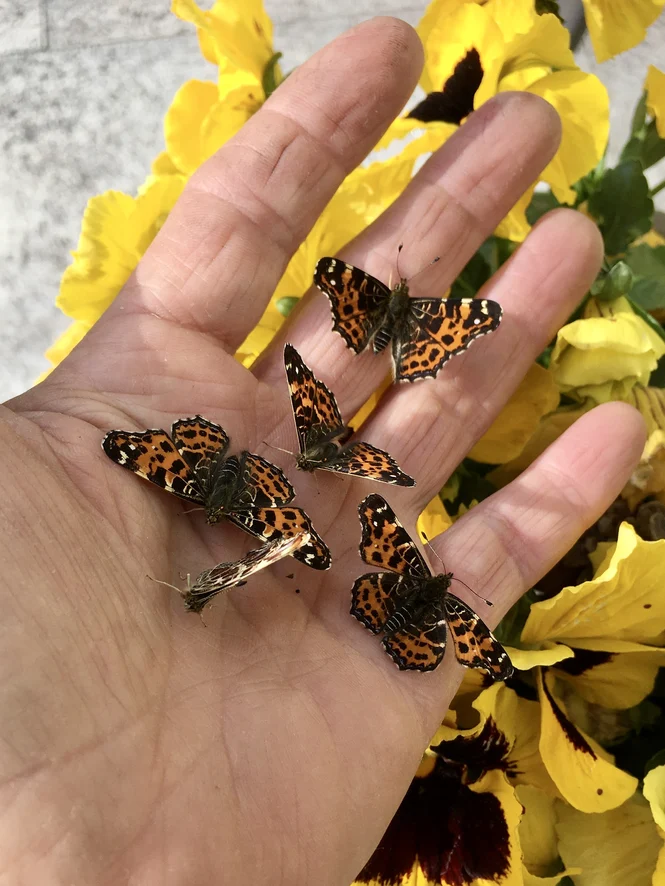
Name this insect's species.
Araschnia levana
